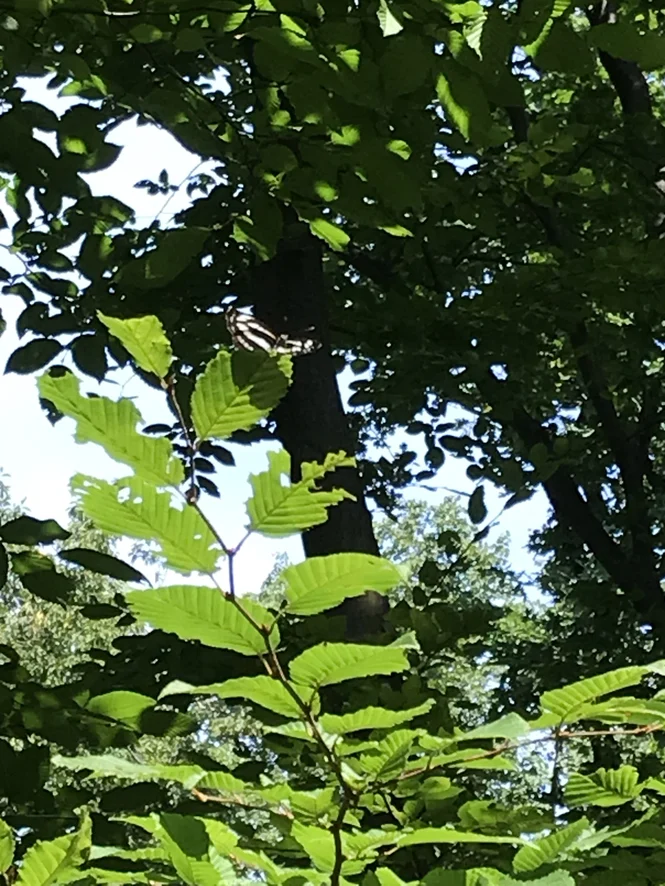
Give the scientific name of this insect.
Neptis sappho
